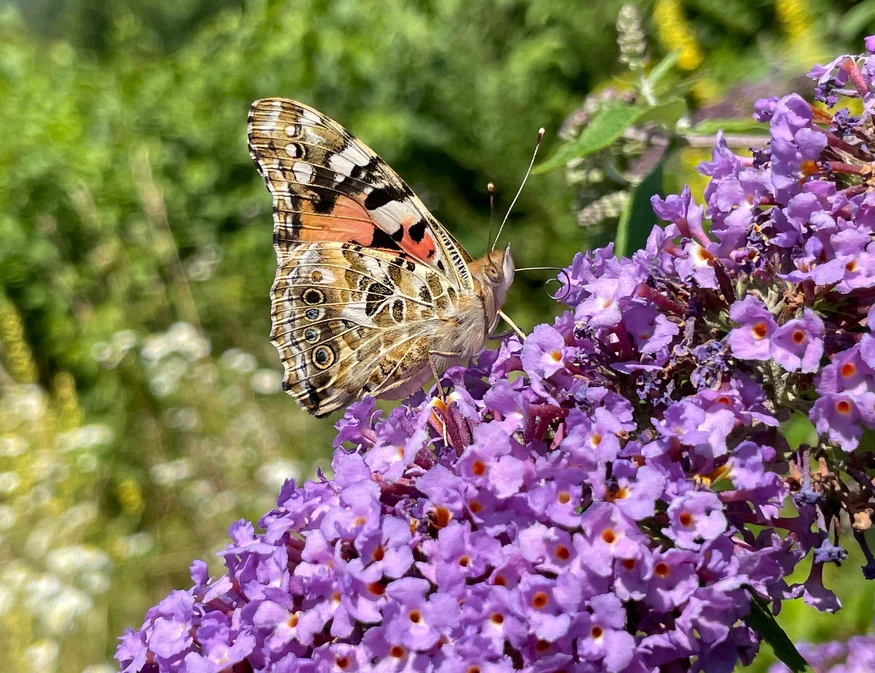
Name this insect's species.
Vanessa cardui
